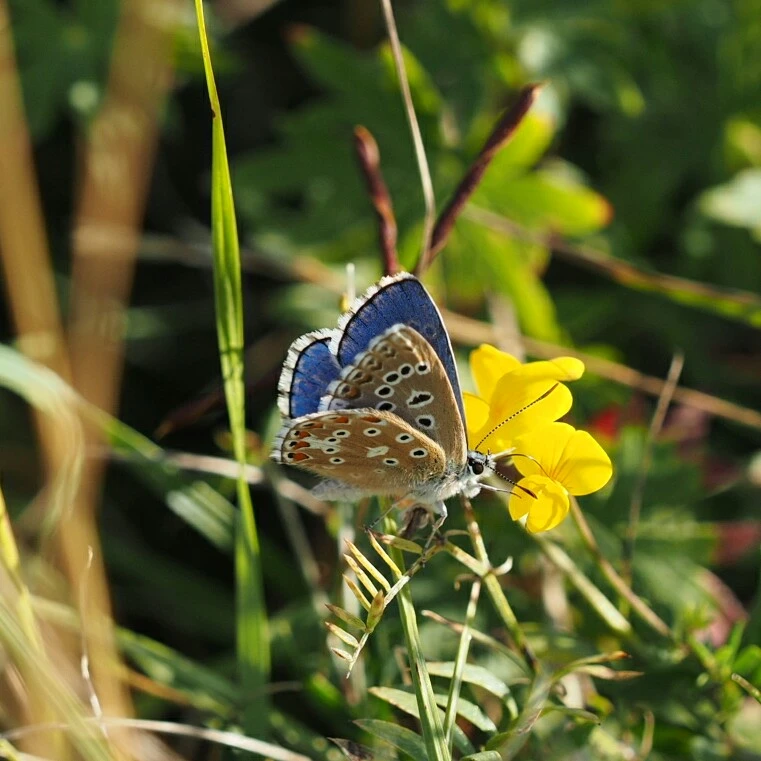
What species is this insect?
Lysandra bellargus
